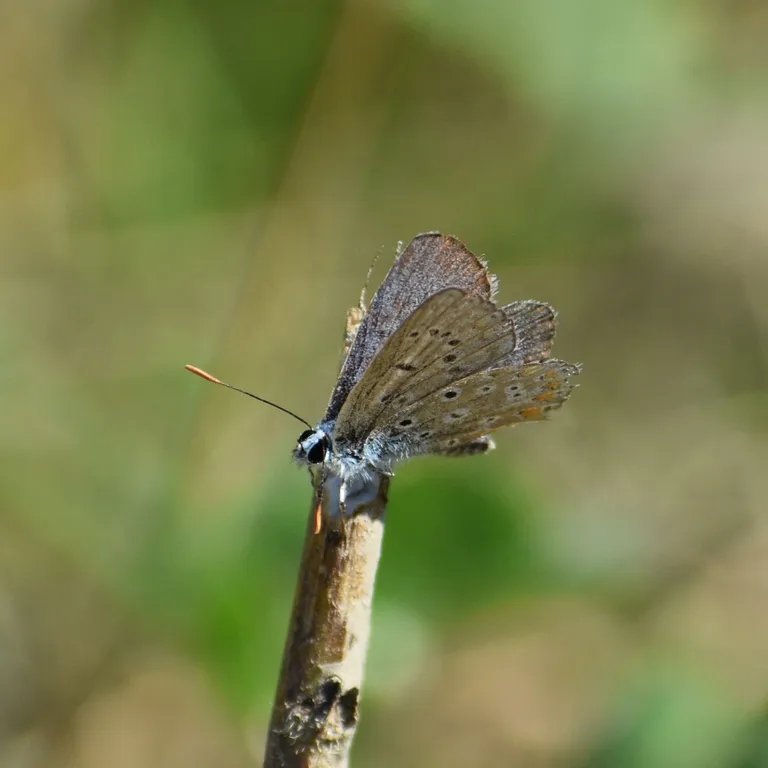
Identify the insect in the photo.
Polyommatus icarus
